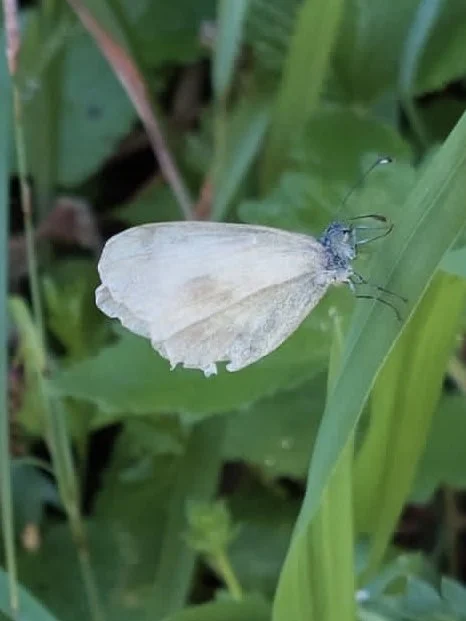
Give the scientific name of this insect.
Leptidea sinapis/juvernica
